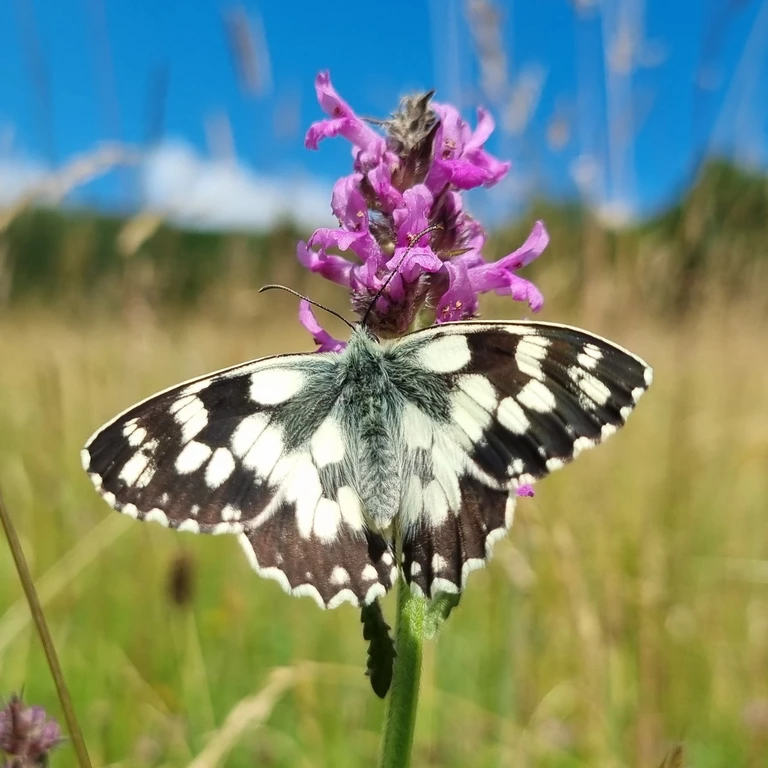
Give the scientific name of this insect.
Melanargia galathea
